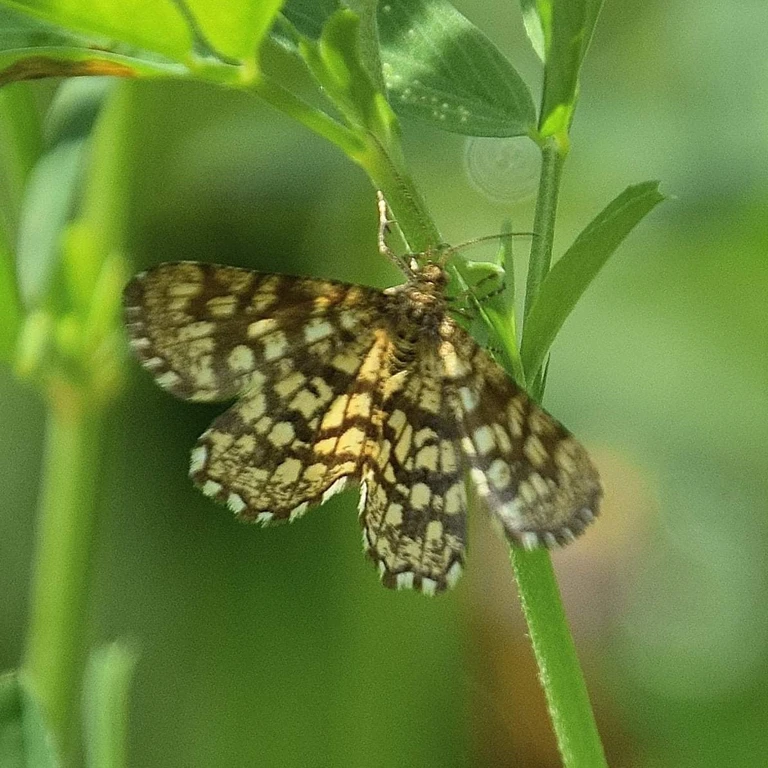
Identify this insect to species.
Chiasmia clathrata
